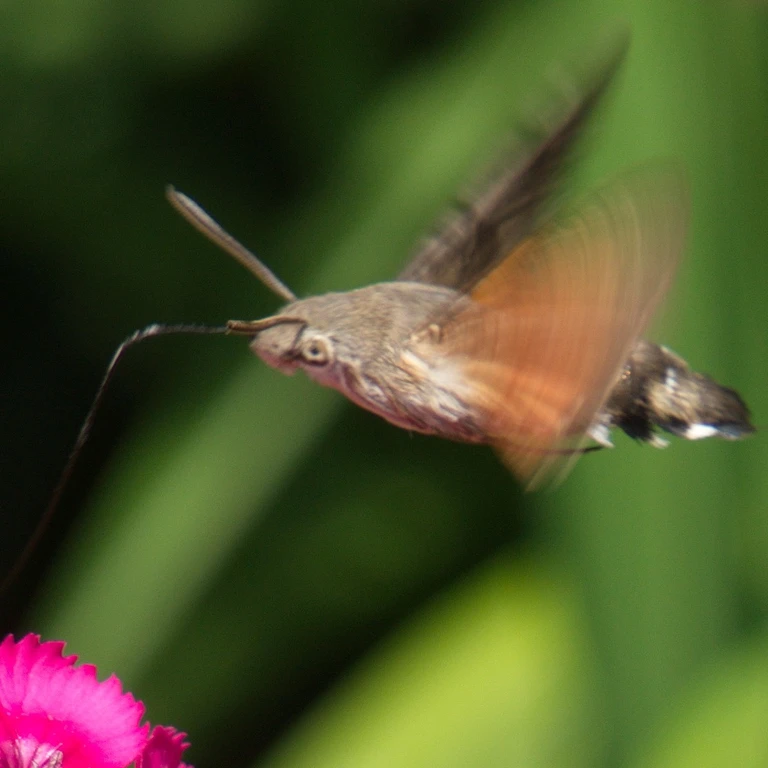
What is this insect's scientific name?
Macroglossum stellatarum
